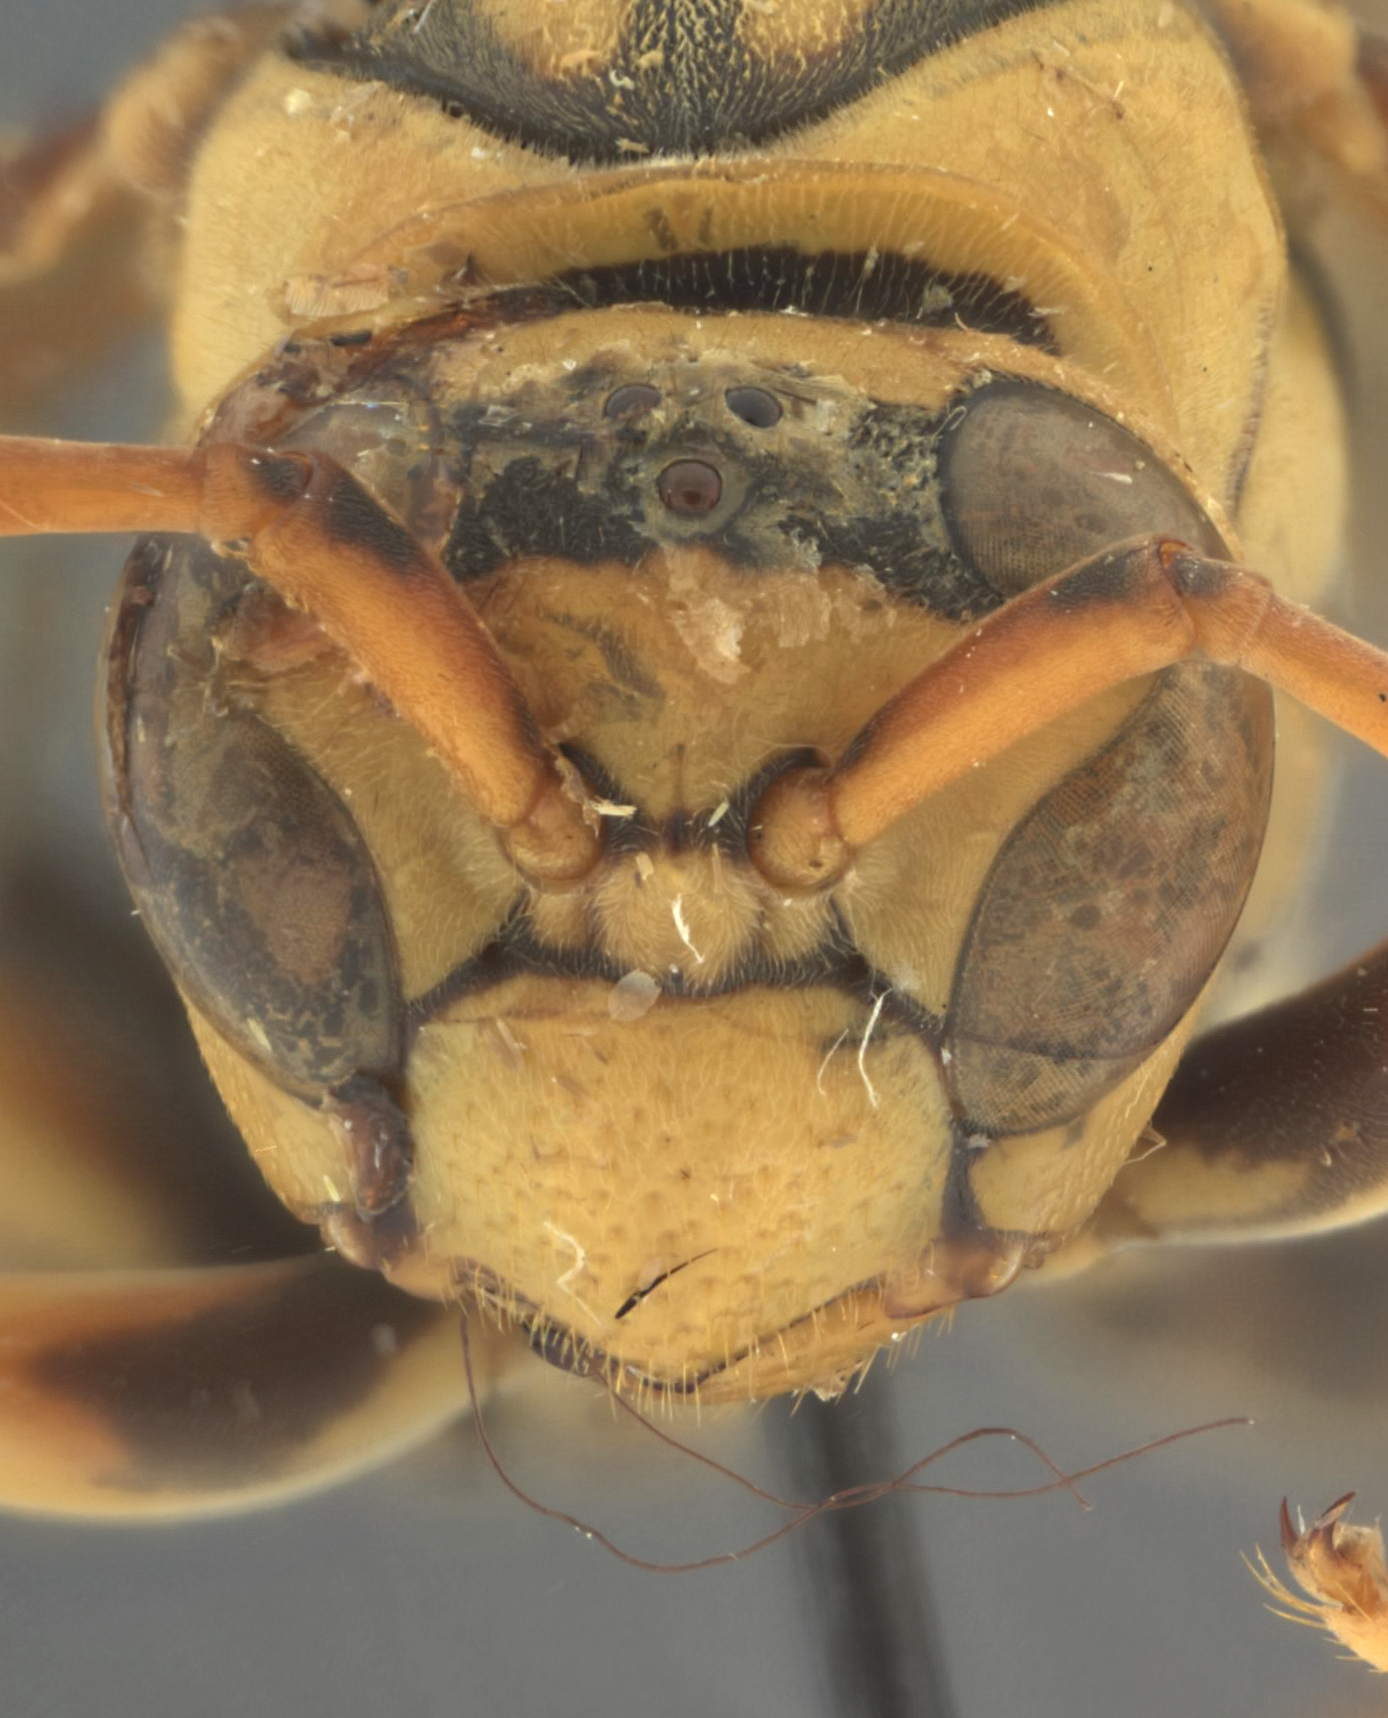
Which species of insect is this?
Polistes rothneyi
